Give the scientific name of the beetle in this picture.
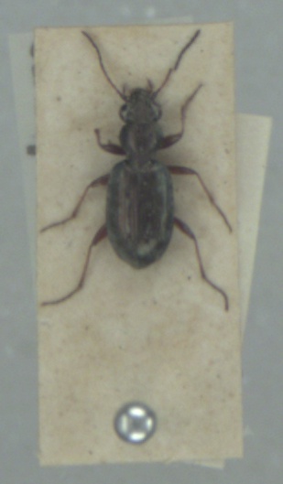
Asaphidion pallipes
